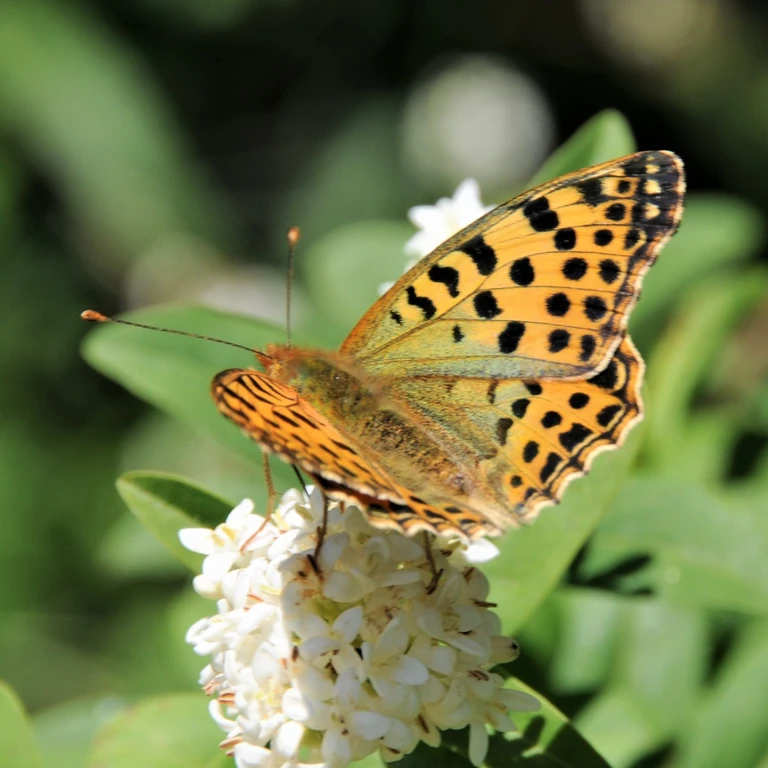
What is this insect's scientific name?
Issoria lathonia
